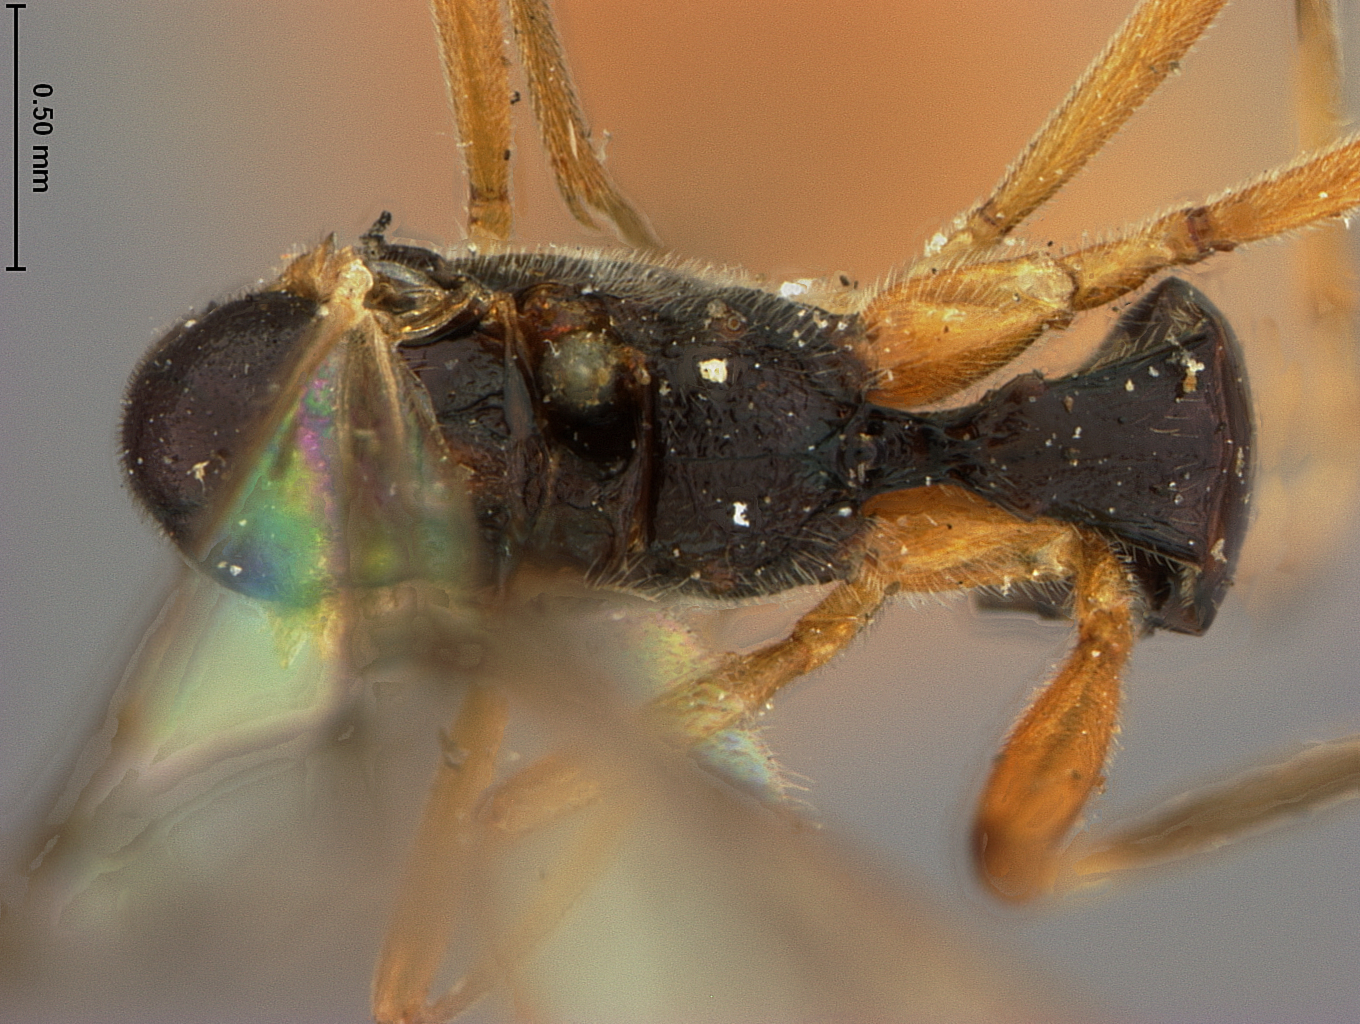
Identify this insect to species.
Dyscole alaskensis
